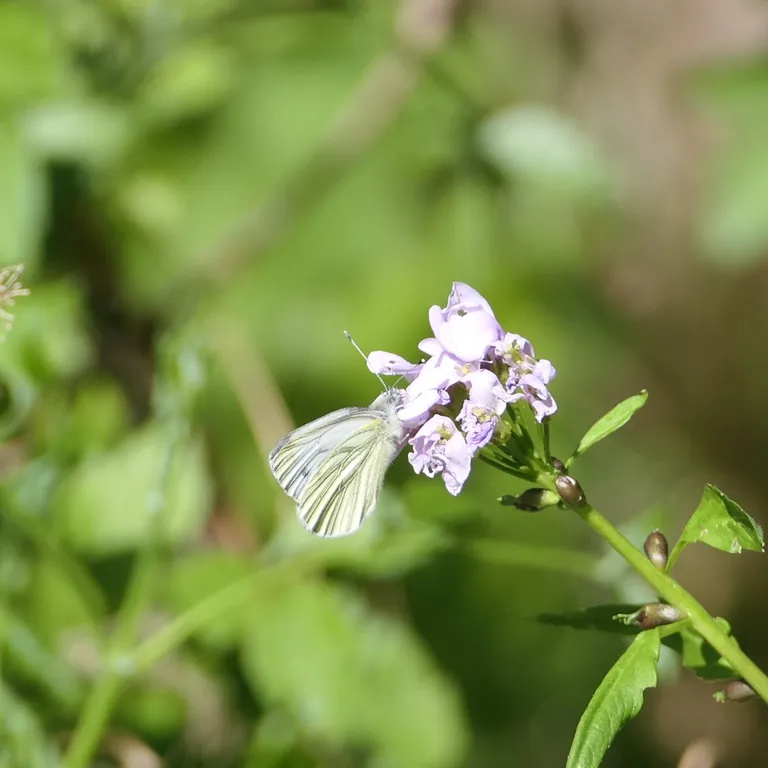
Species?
Pieris napi
